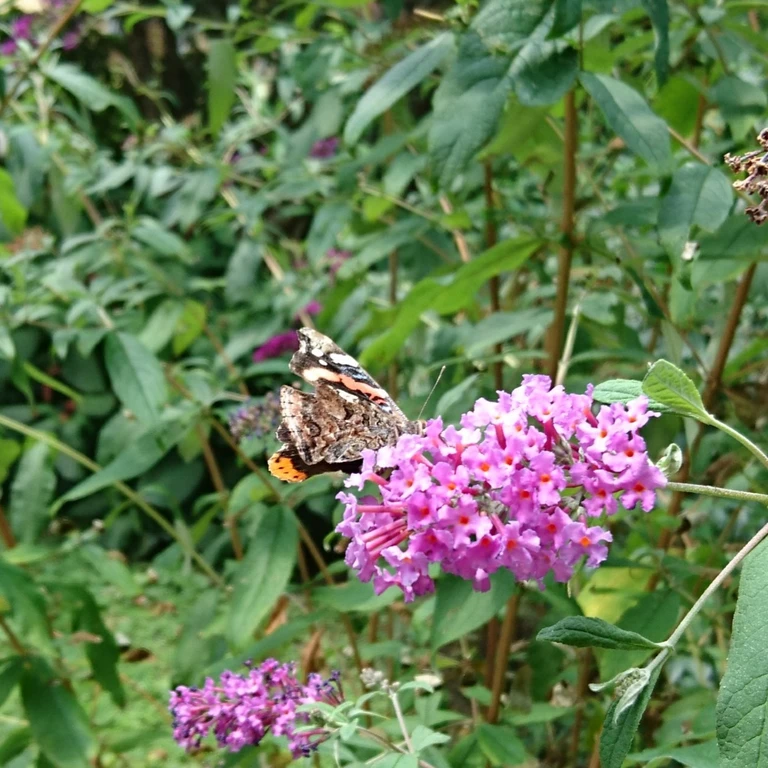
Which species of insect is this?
Vanessa atalanta
